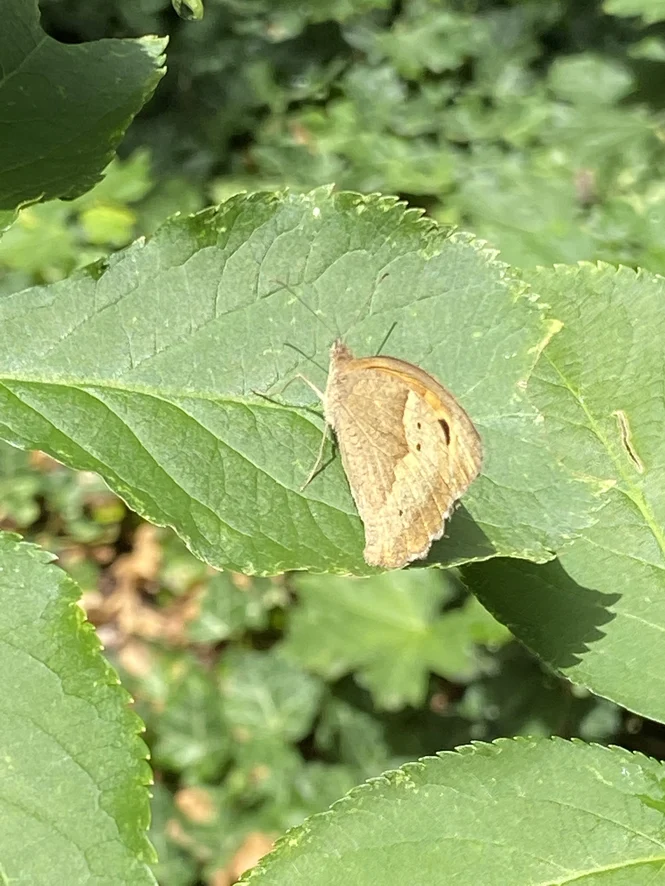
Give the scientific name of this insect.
Maniola jurtina
